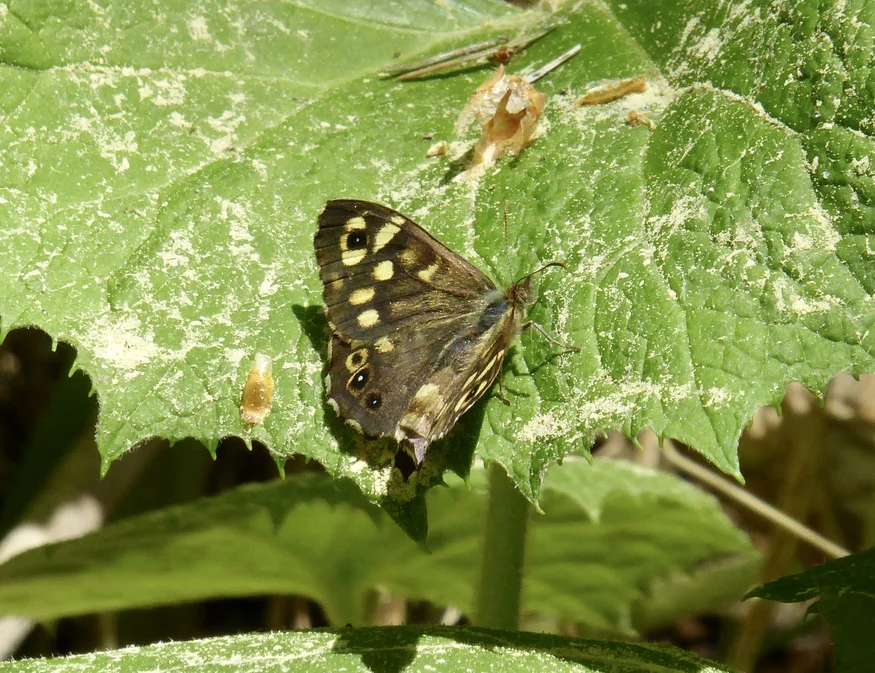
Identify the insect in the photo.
Pararge aegeria
